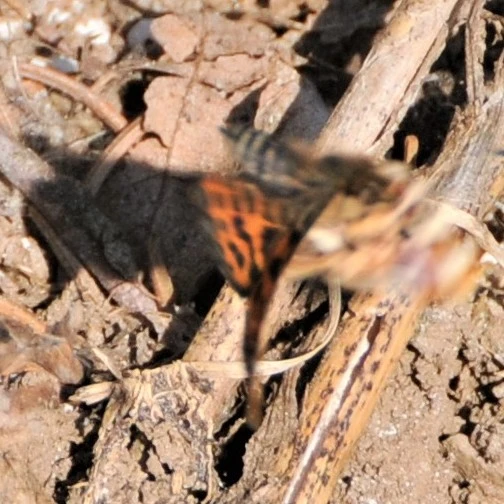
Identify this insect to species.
Araschnia levana
